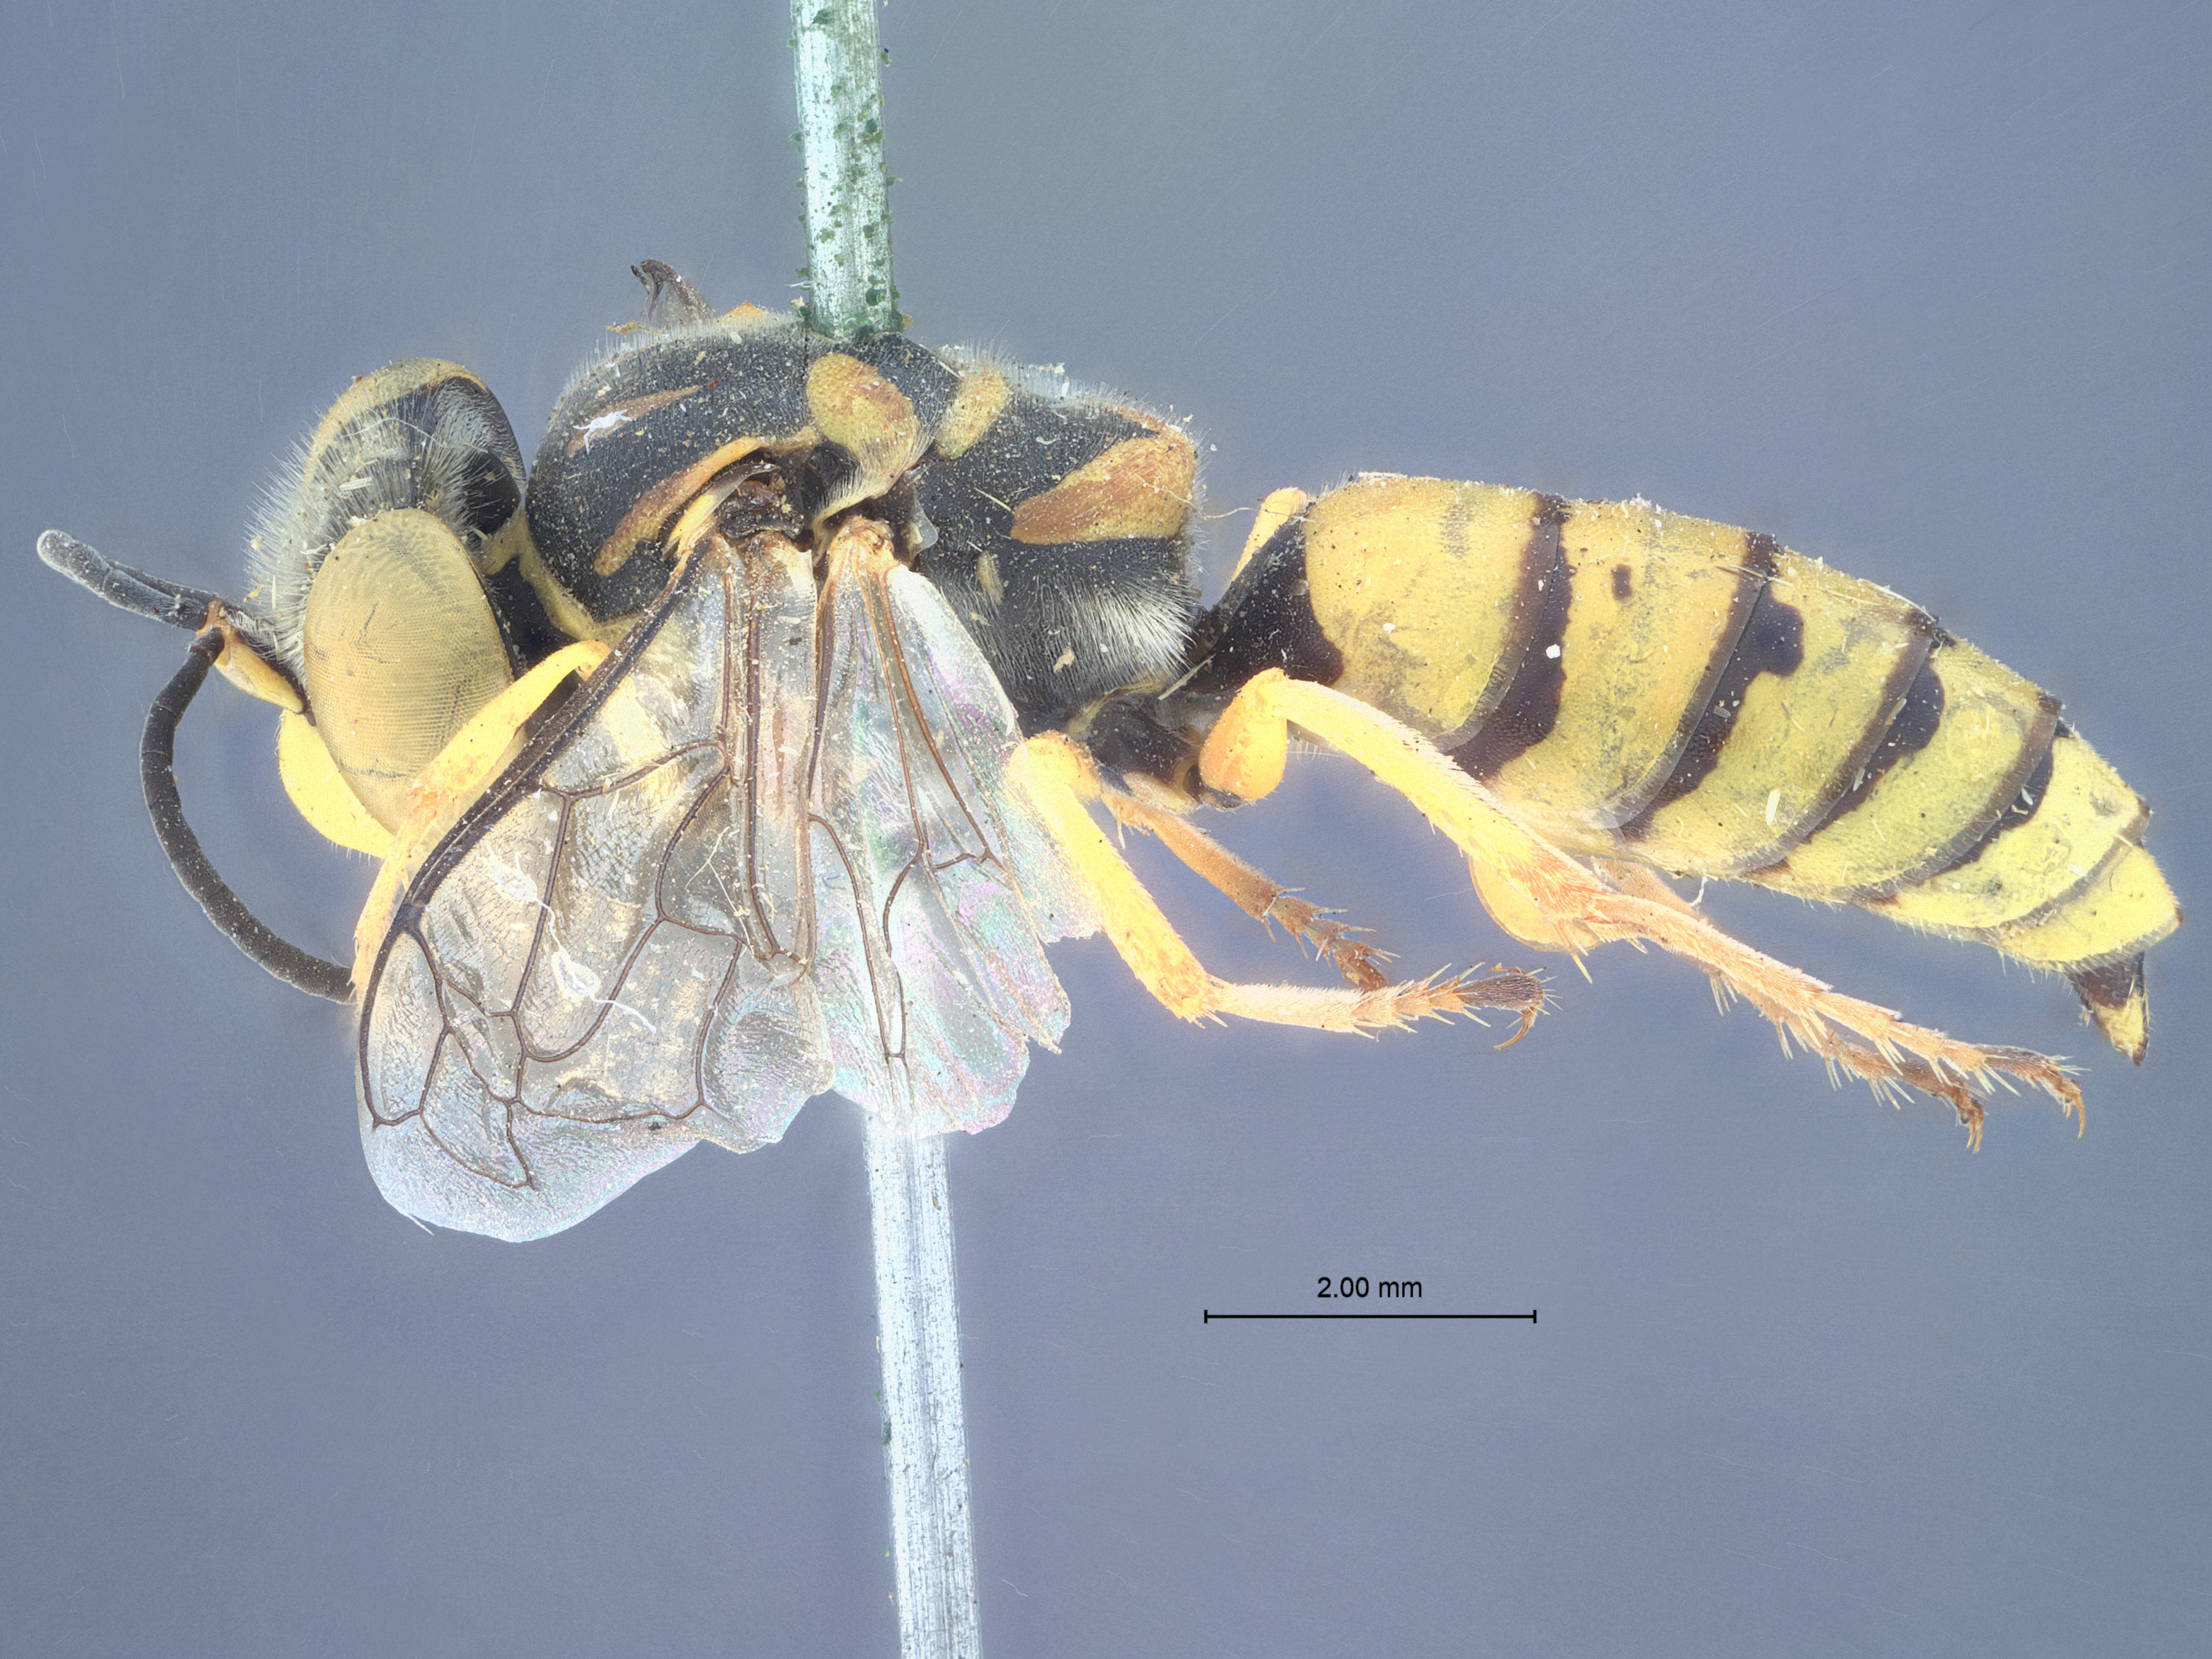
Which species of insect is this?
Microbembex tricosa
